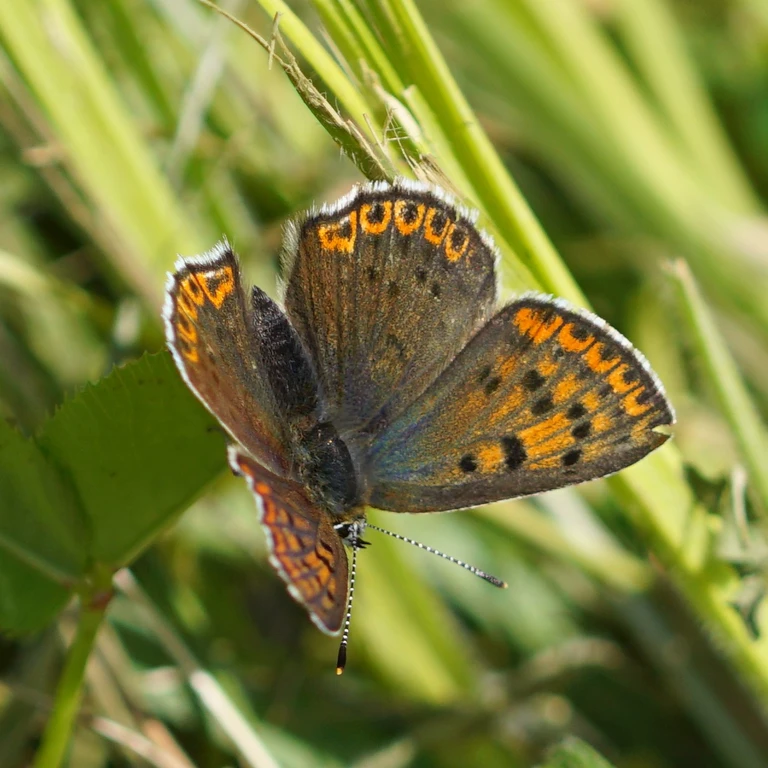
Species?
Lycaena tityrus (also Loweia tityrus)
